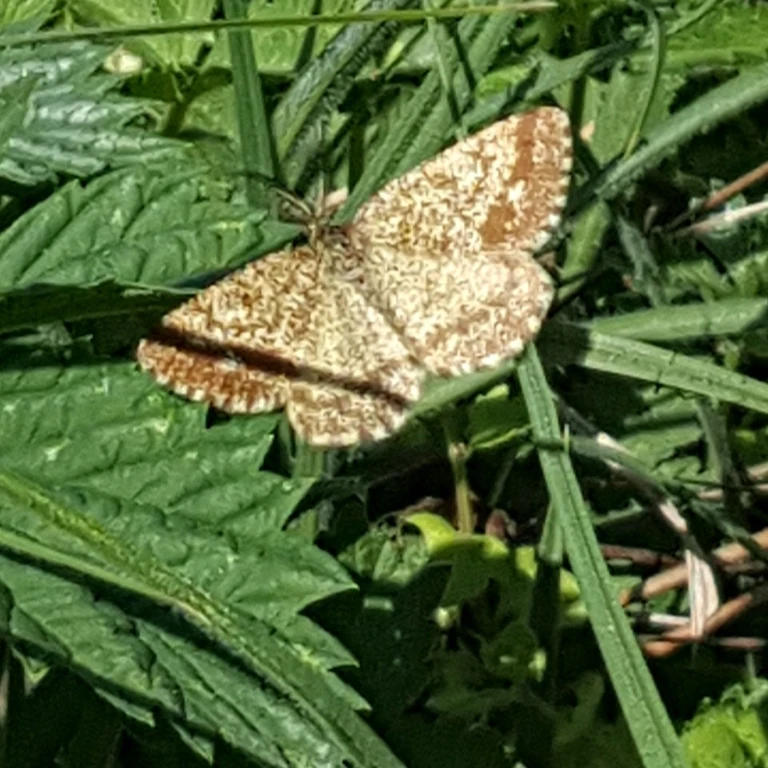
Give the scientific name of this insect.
Ematurga atomaria
